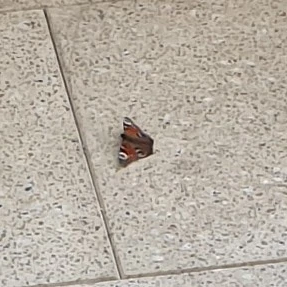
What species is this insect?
Aglais io
